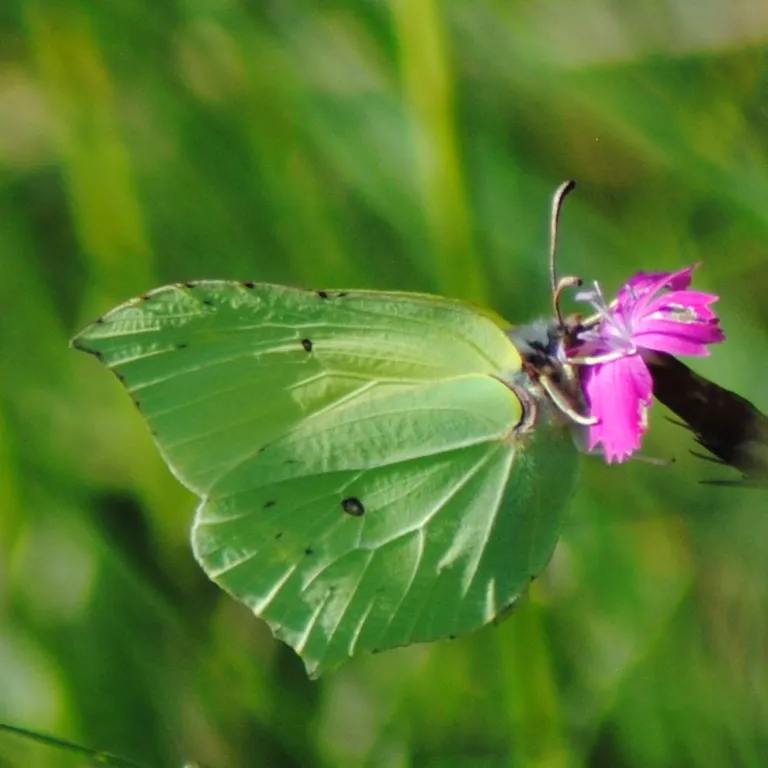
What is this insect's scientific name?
Gonepteryx rhamni
